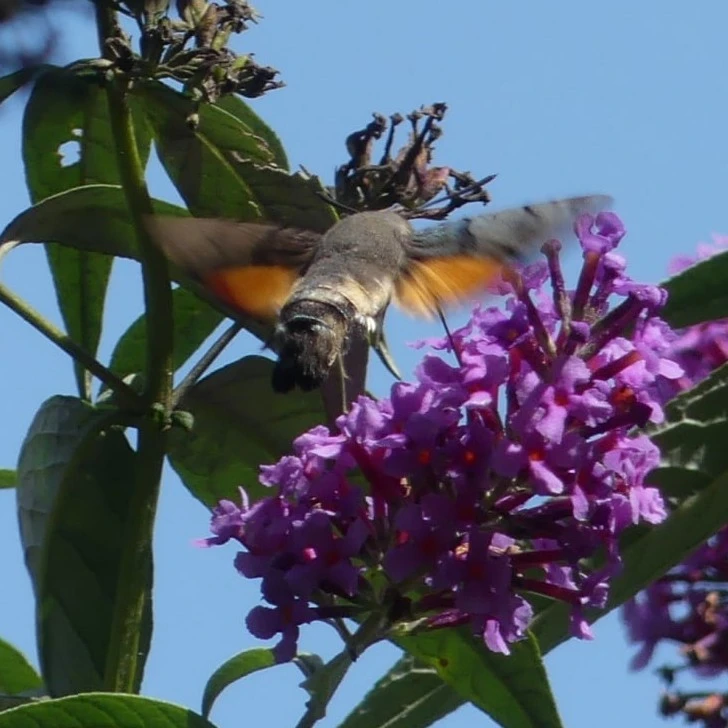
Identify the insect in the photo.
Macroglossum stellatarum
